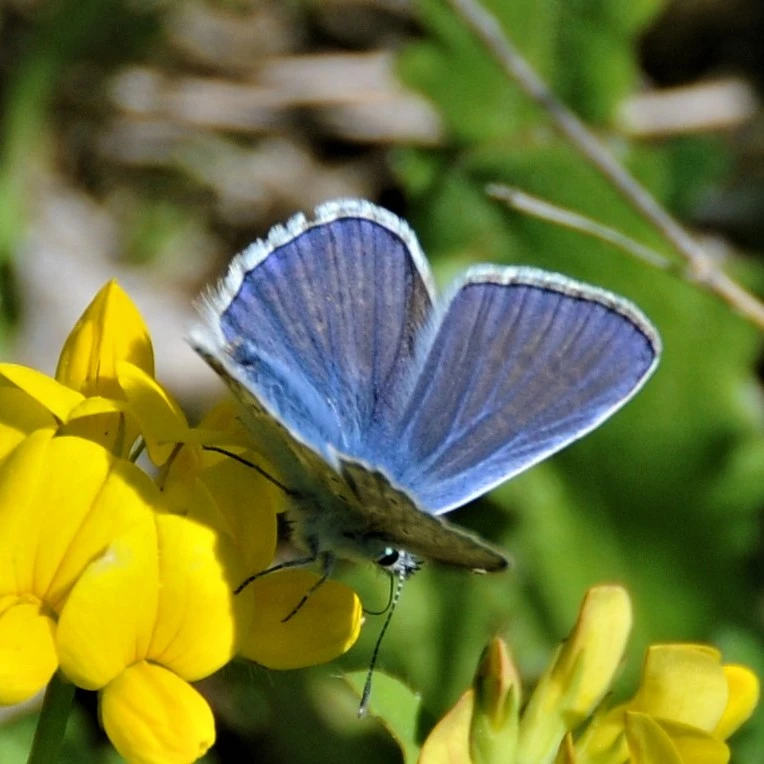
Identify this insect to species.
Polyommatus icarus
